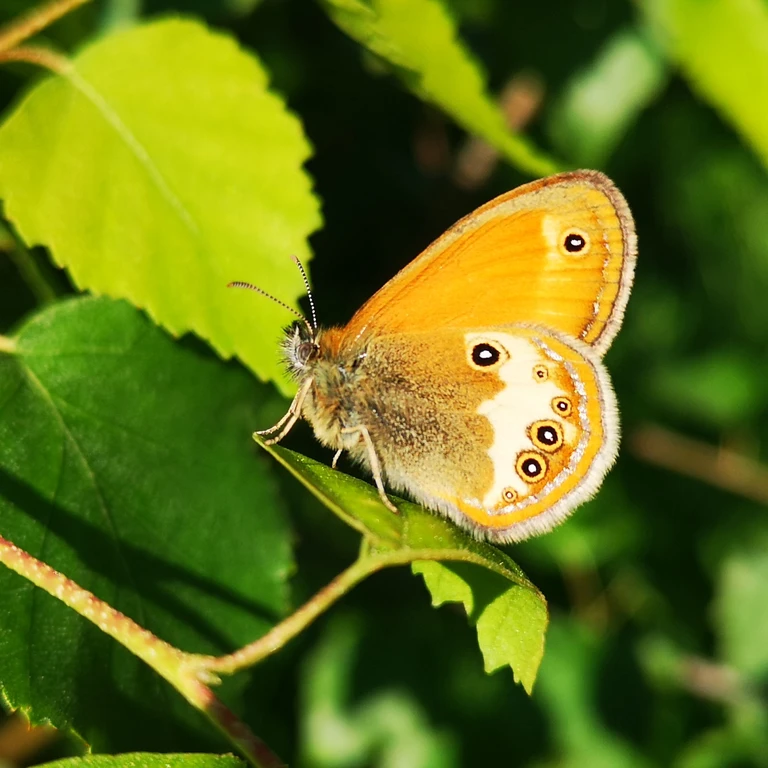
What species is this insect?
Coenonympha arcania
